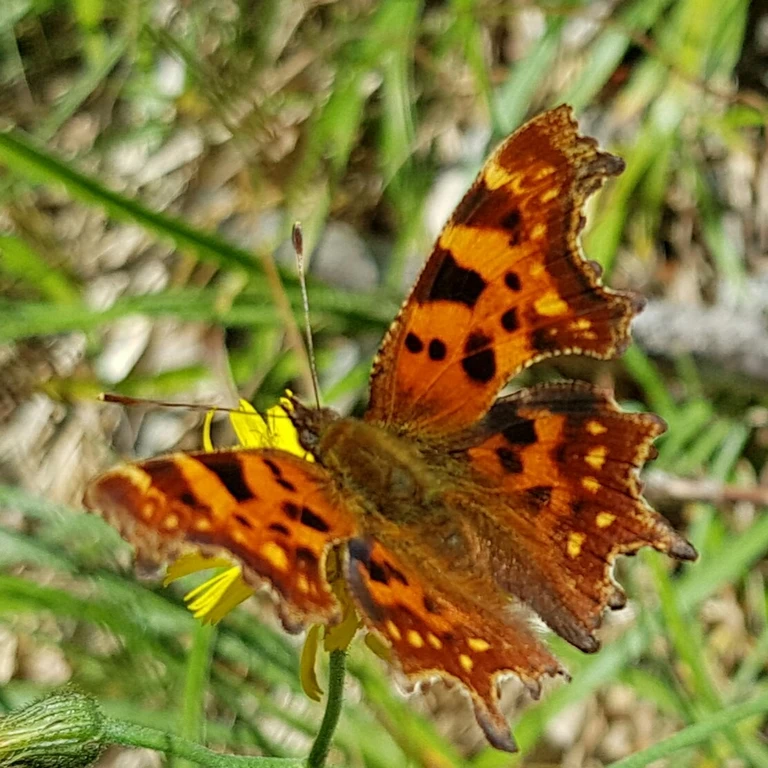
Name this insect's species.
Polygonia c-album
